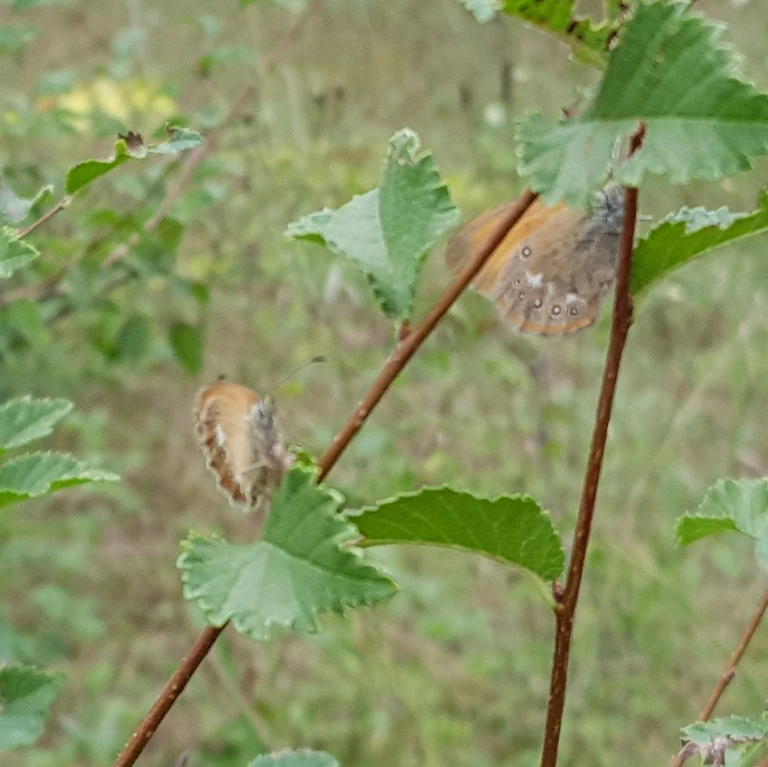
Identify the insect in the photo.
Coenonympha glycerion (also Coenonympha iphis)
